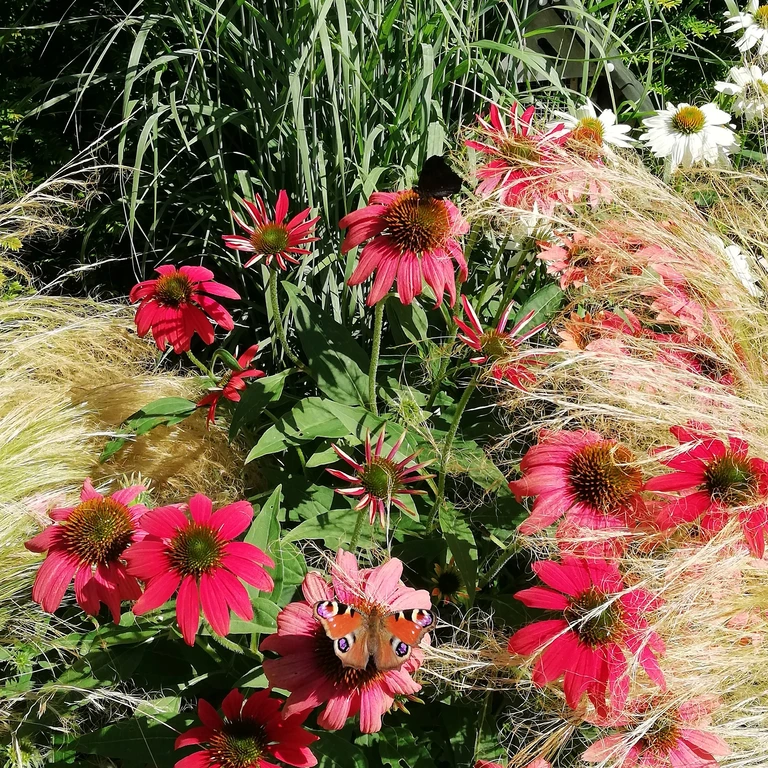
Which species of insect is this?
Aglais io
